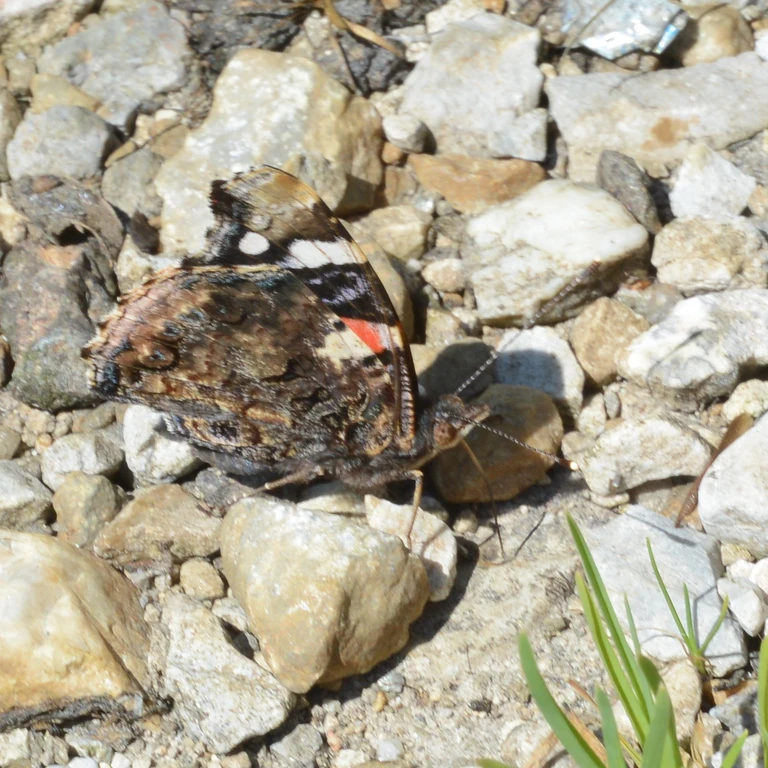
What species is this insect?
Vanessa atalanta
